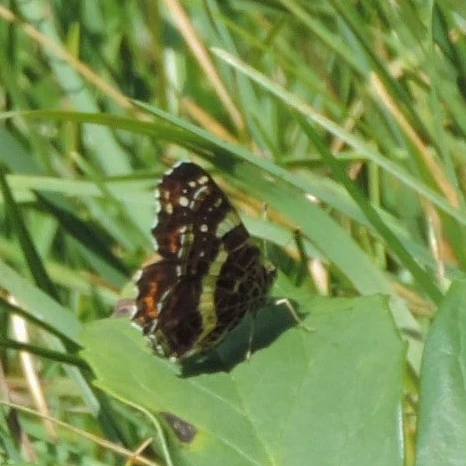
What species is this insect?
Araschnia levana
